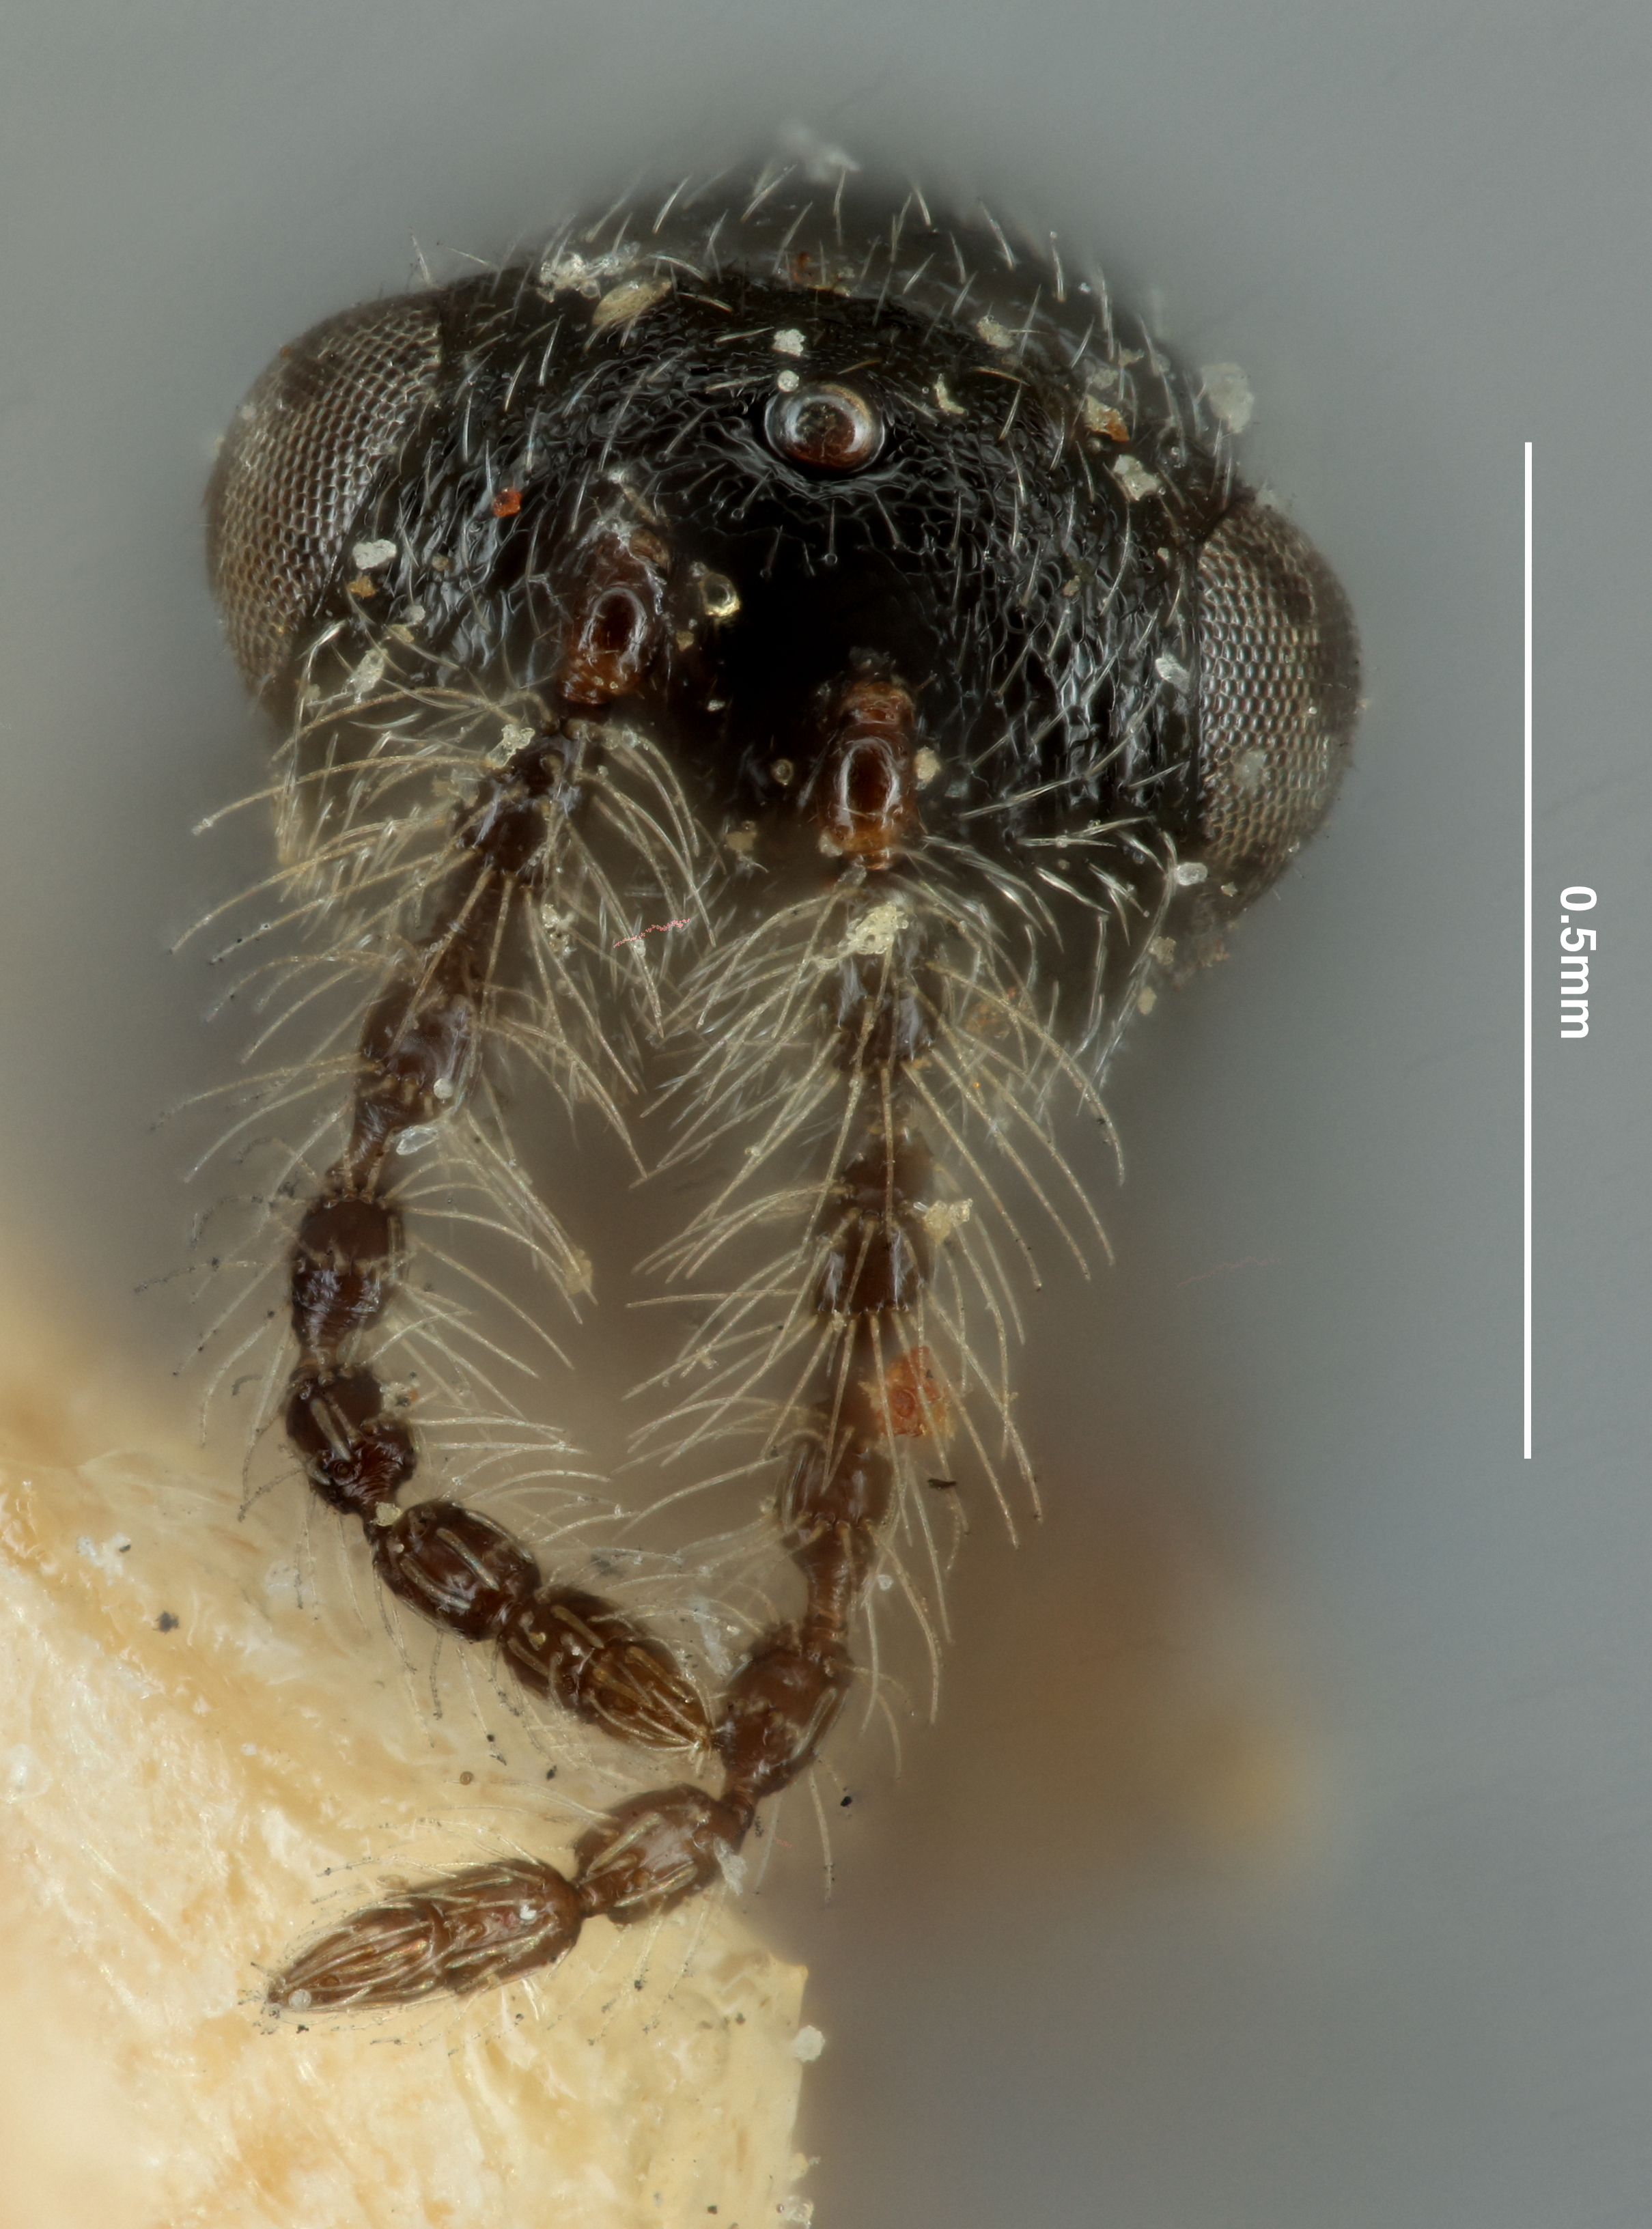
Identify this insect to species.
Eurytoma tomici
